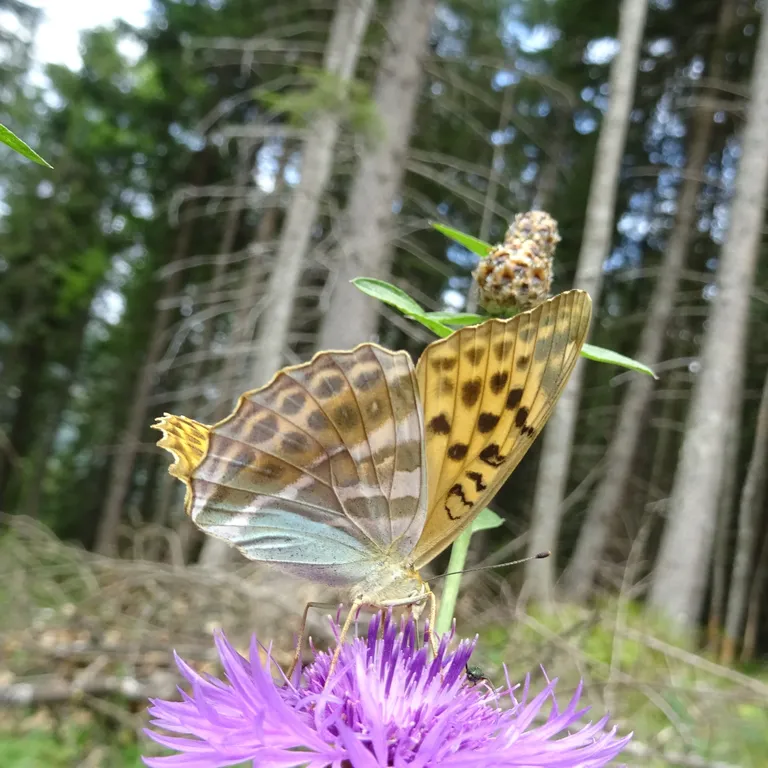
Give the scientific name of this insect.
Argynnis paphia
